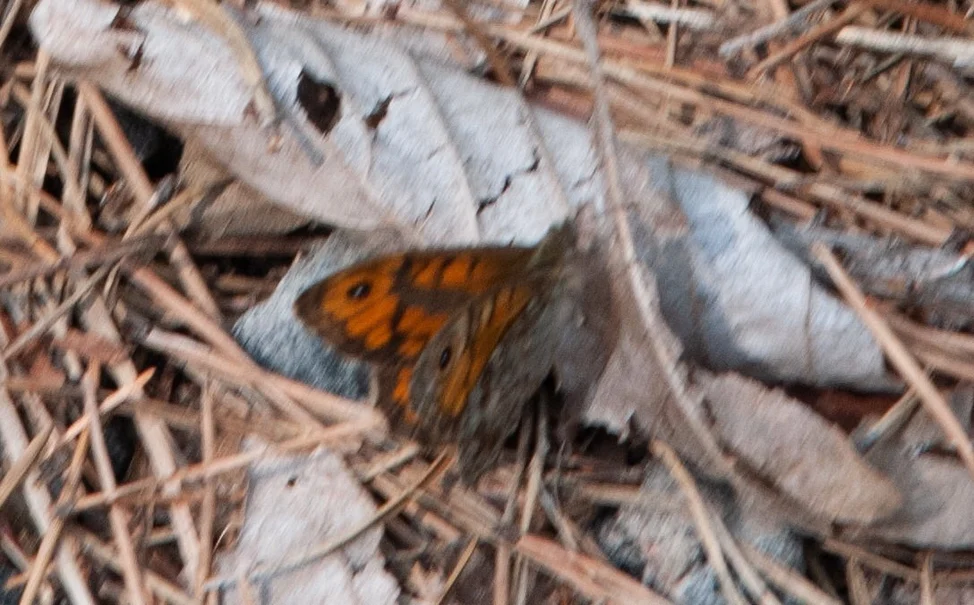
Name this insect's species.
Lasiommata megera (also Pararge megera)
